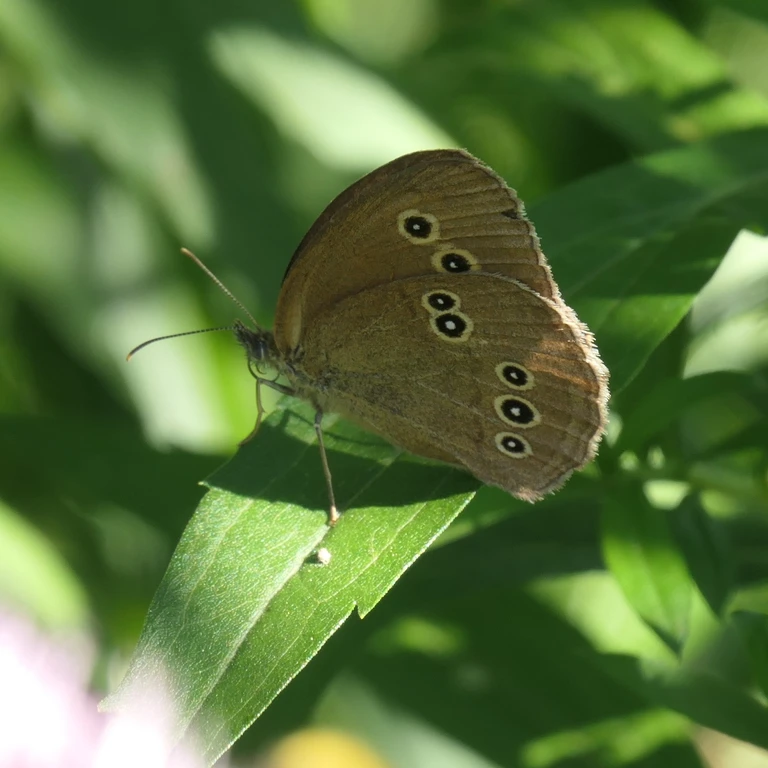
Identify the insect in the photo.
Aphantopus hyperantus
